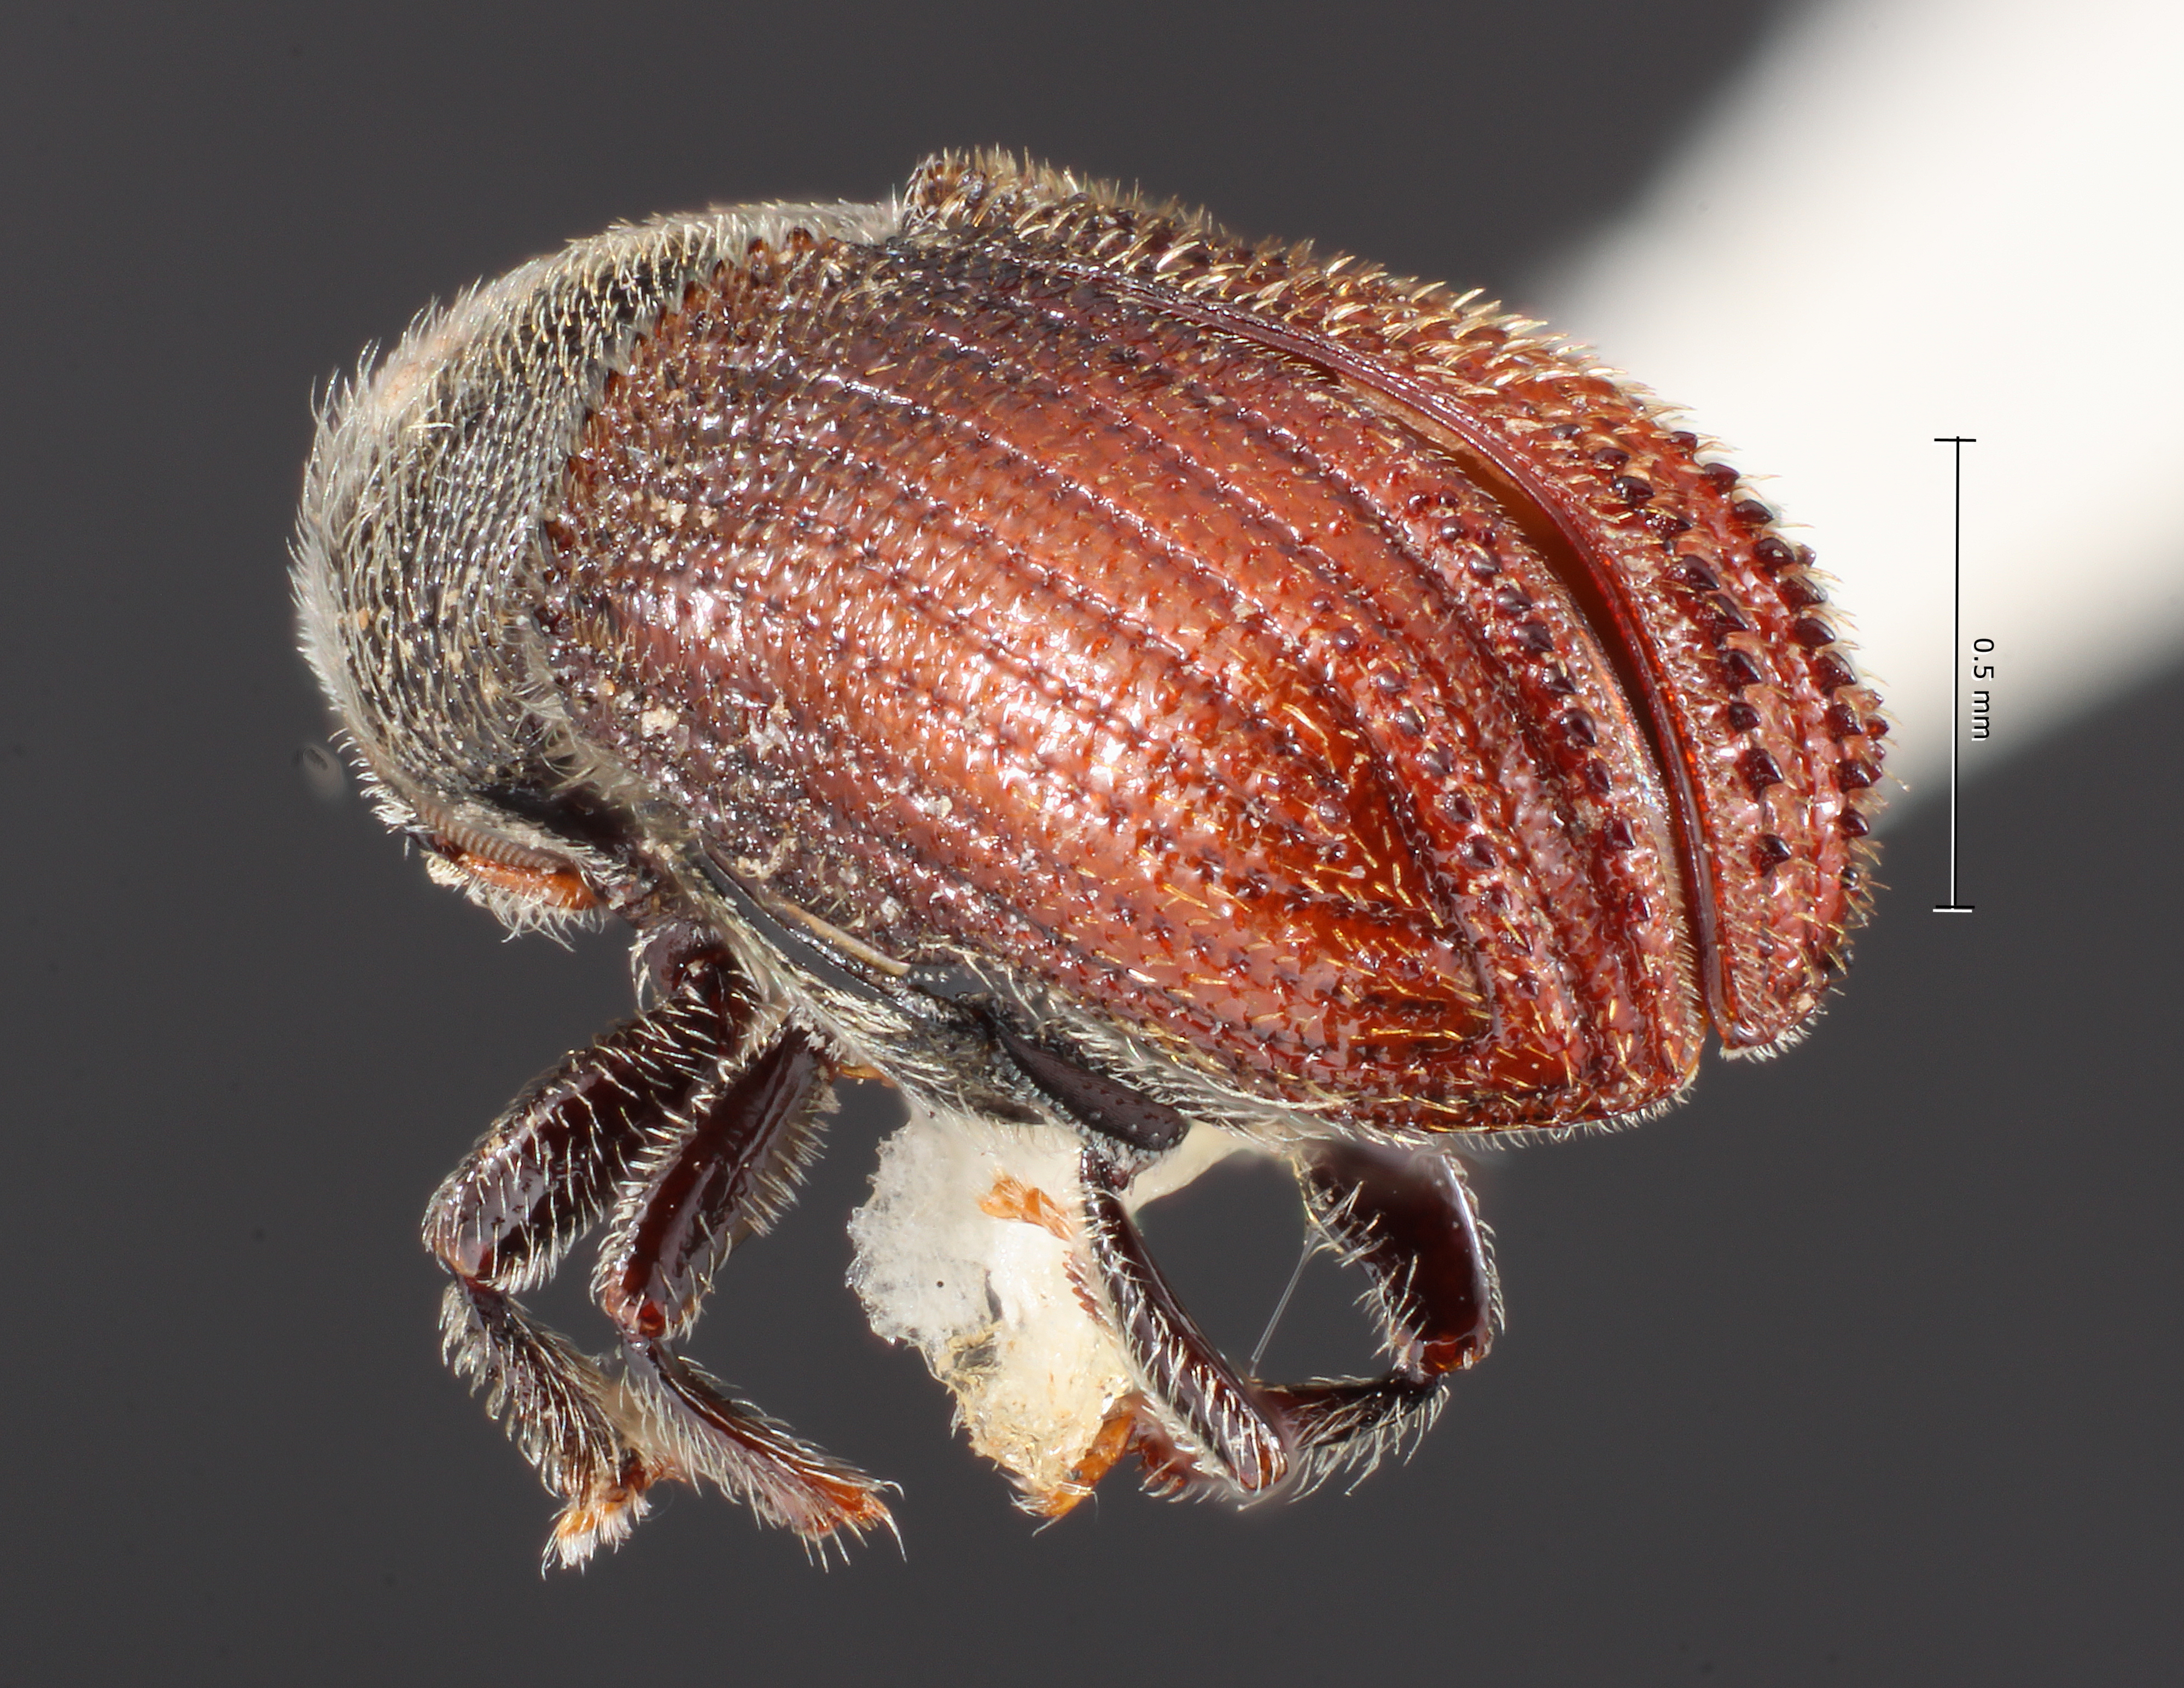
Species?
Phloeosinus furnissi
